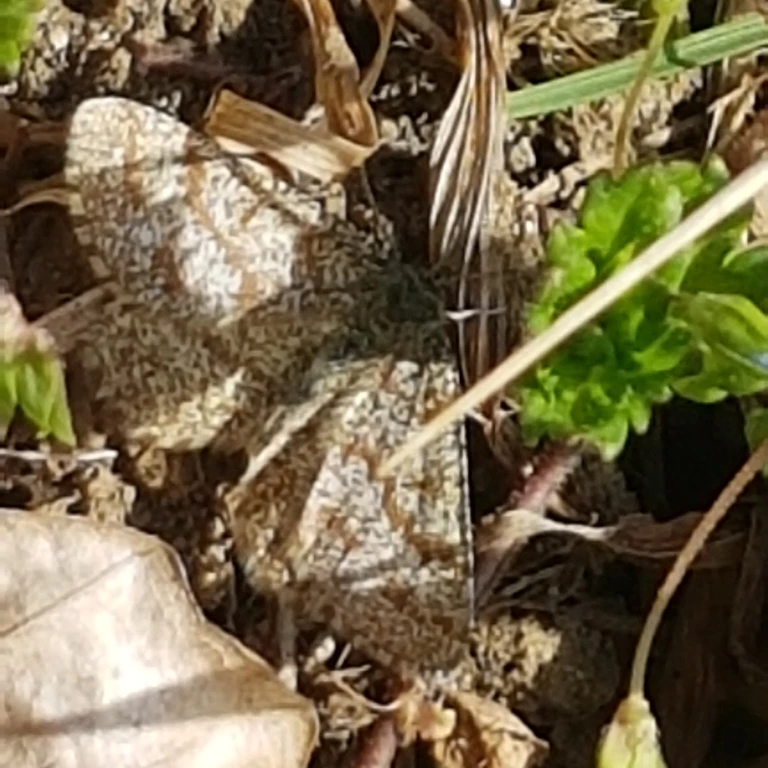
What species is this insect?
Ematurga atomaria
